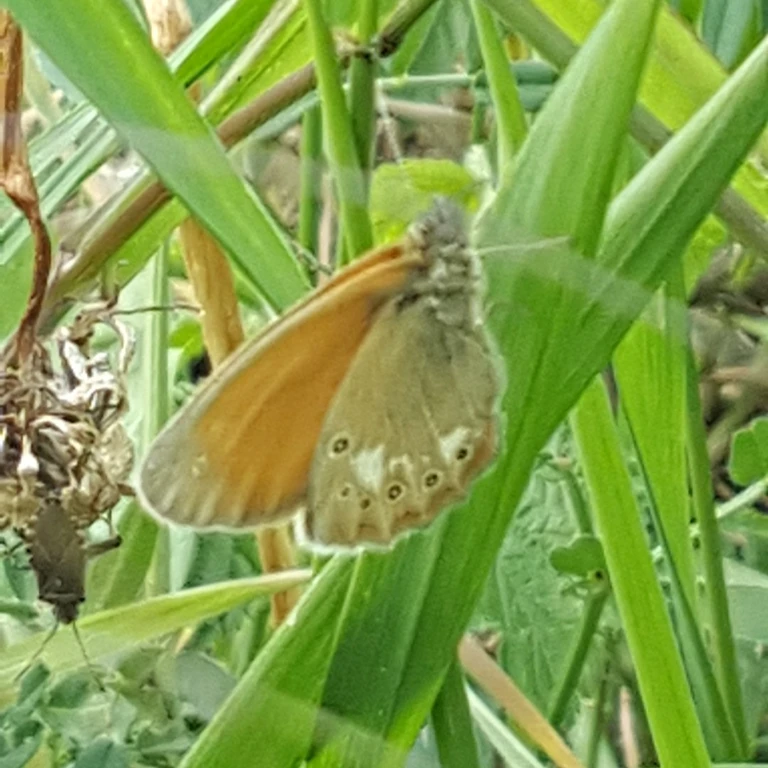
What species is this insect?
Coenonympha glycerion (also Coenonympha iphis)
